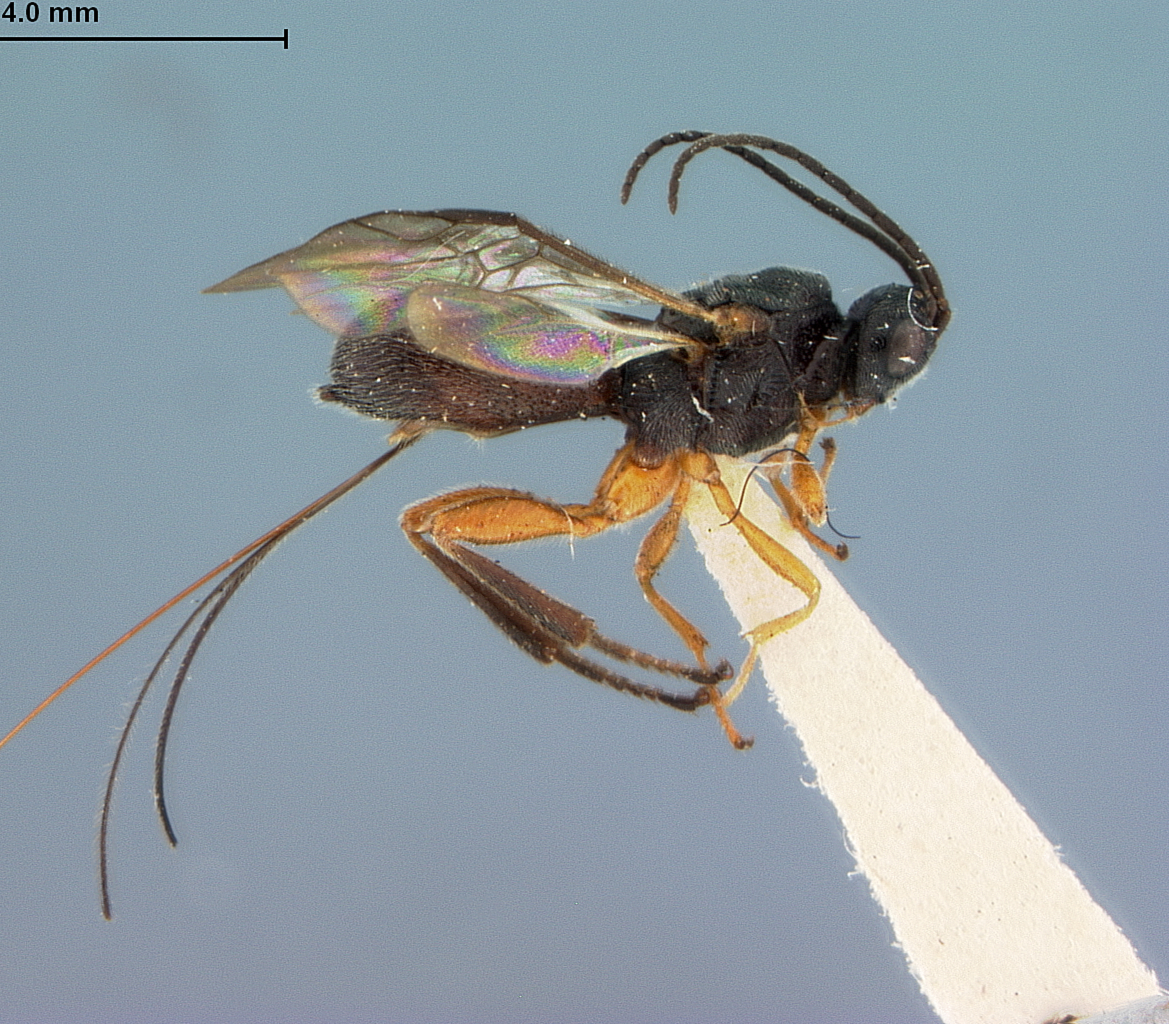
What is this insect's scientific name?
Urosigalphus rufus
